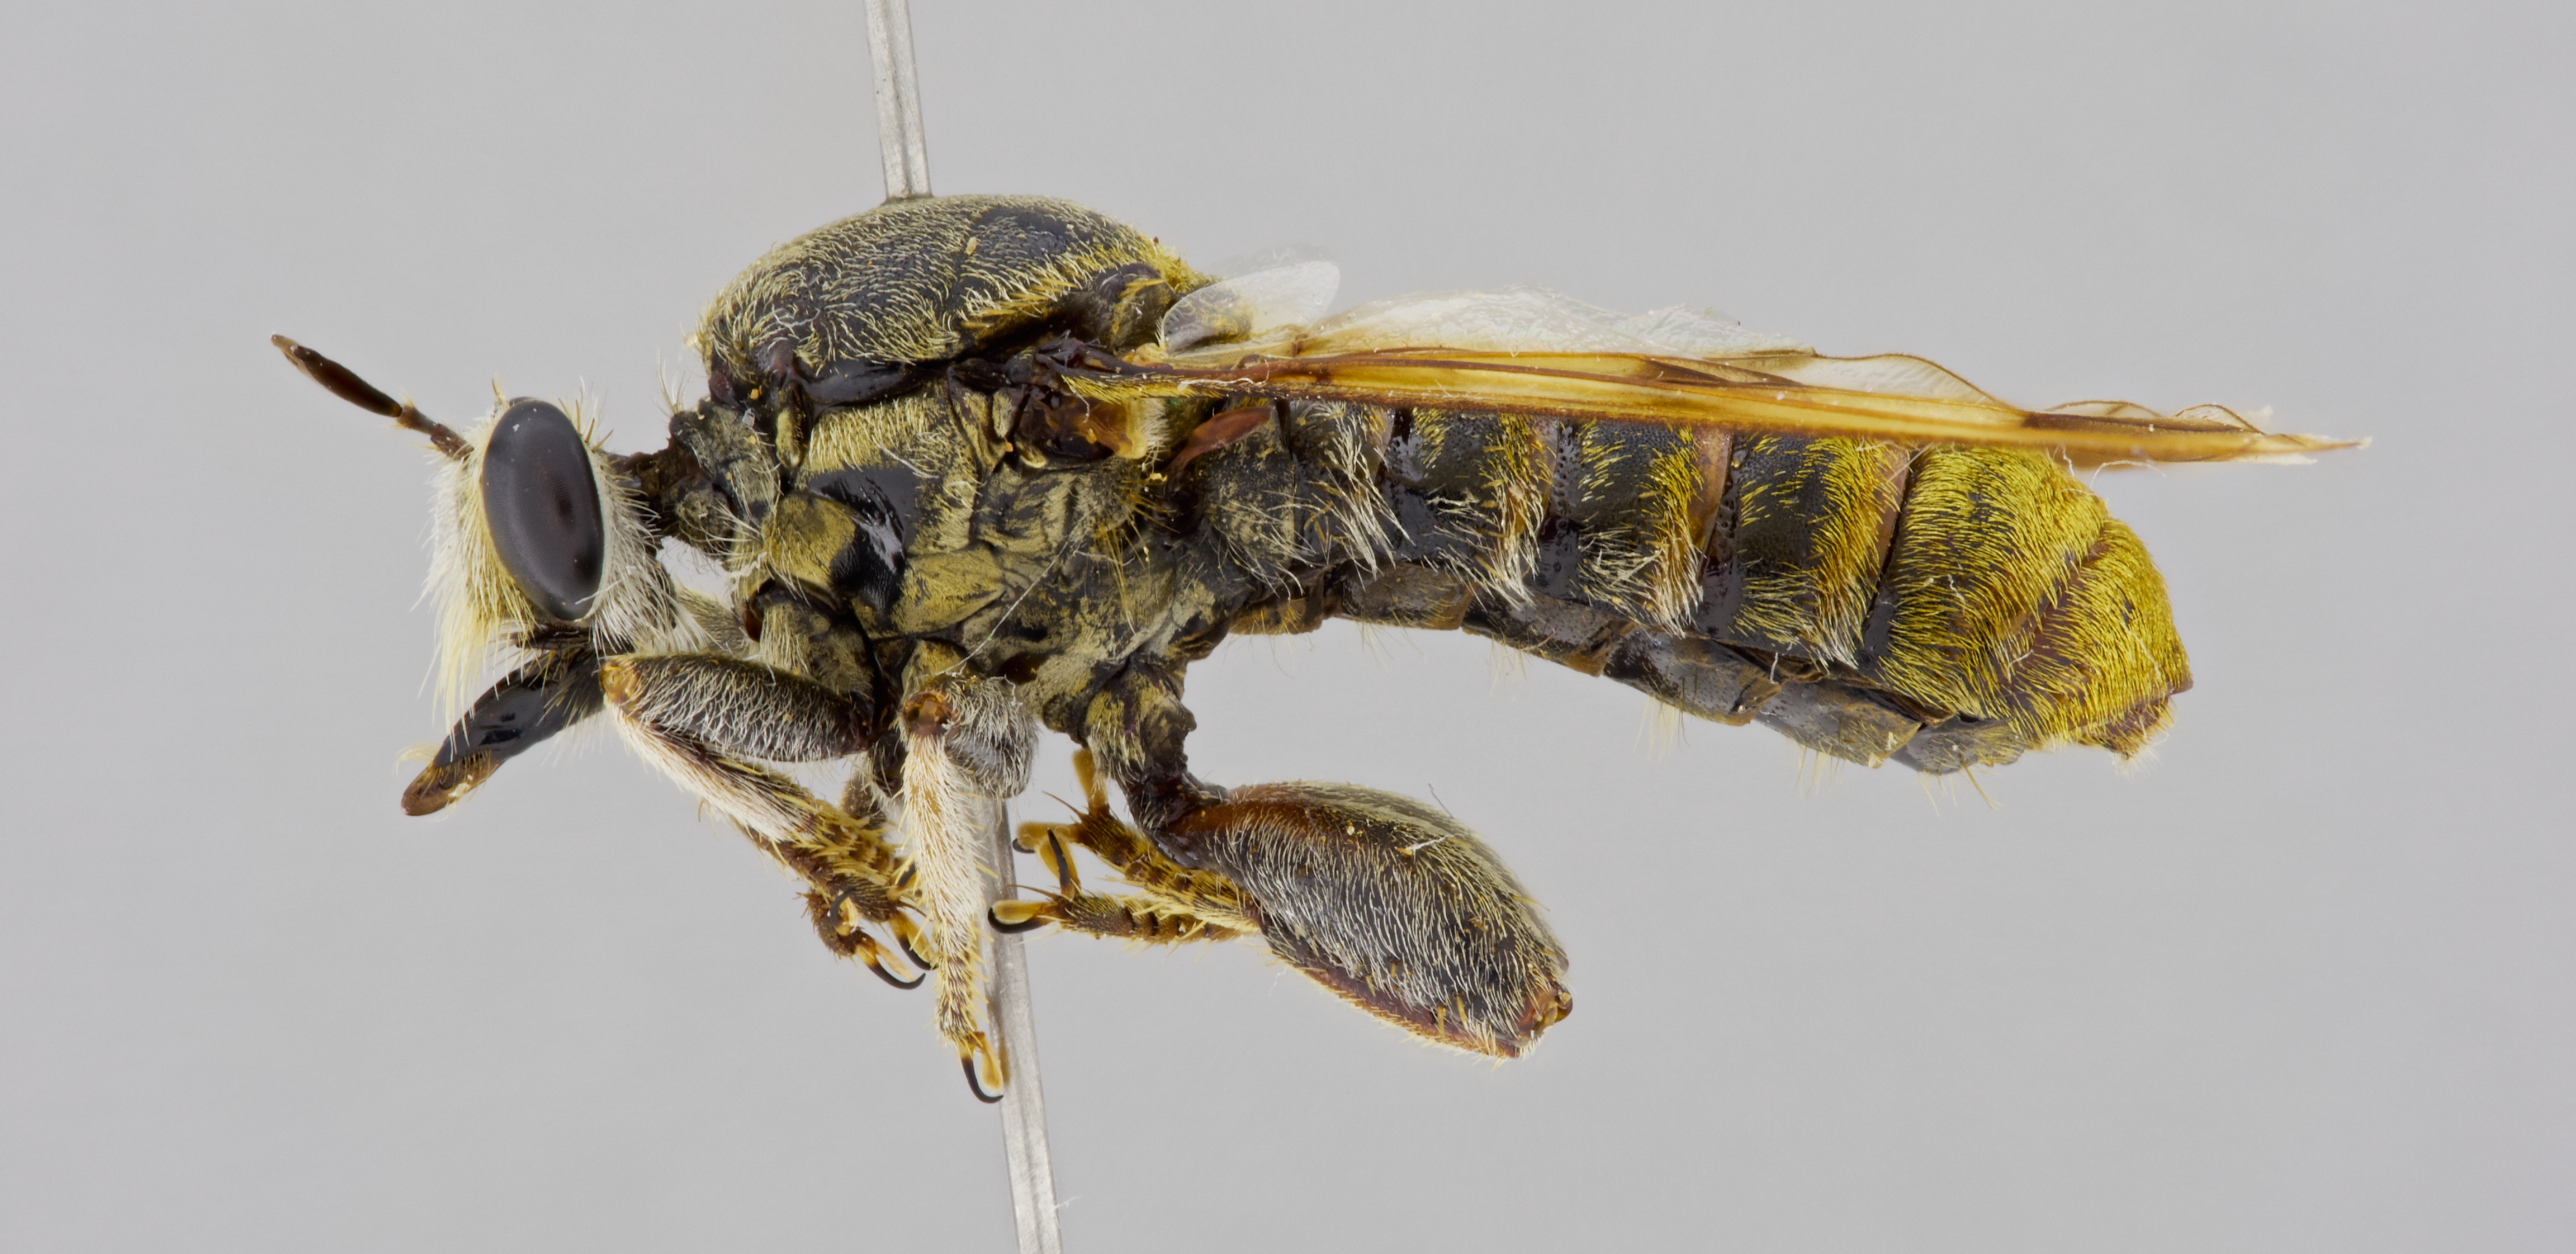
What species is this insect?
Hoplistomerus nobilis
